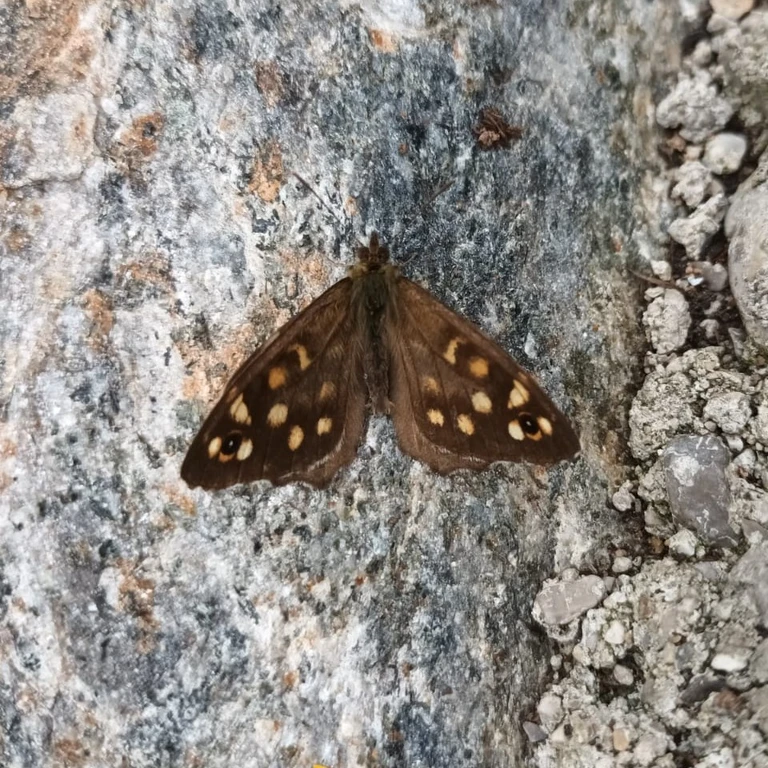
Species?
Pararge aegeria
